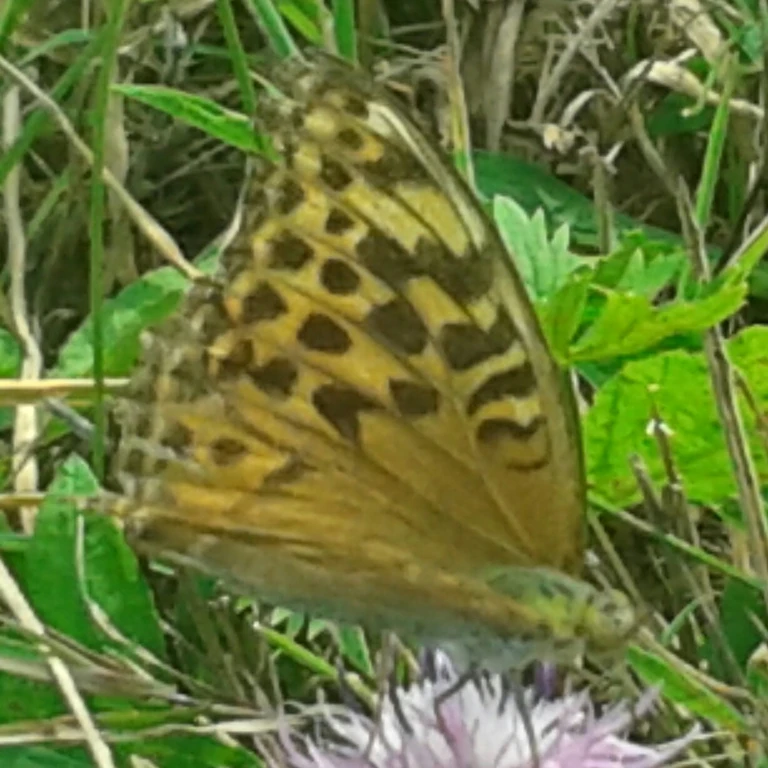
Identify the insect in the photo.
Argynnis paphia
